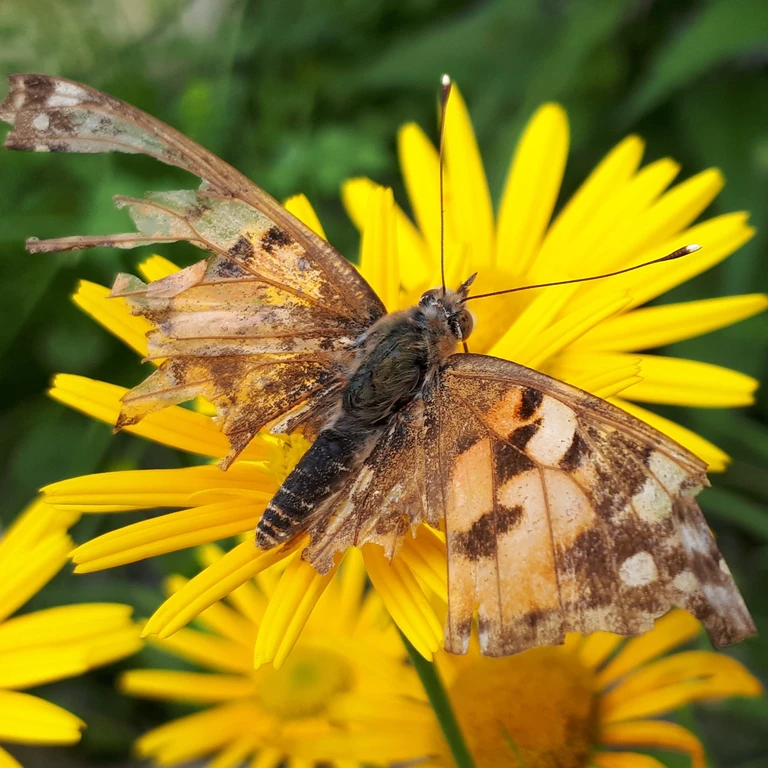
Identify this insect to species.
Vanessa cardui
